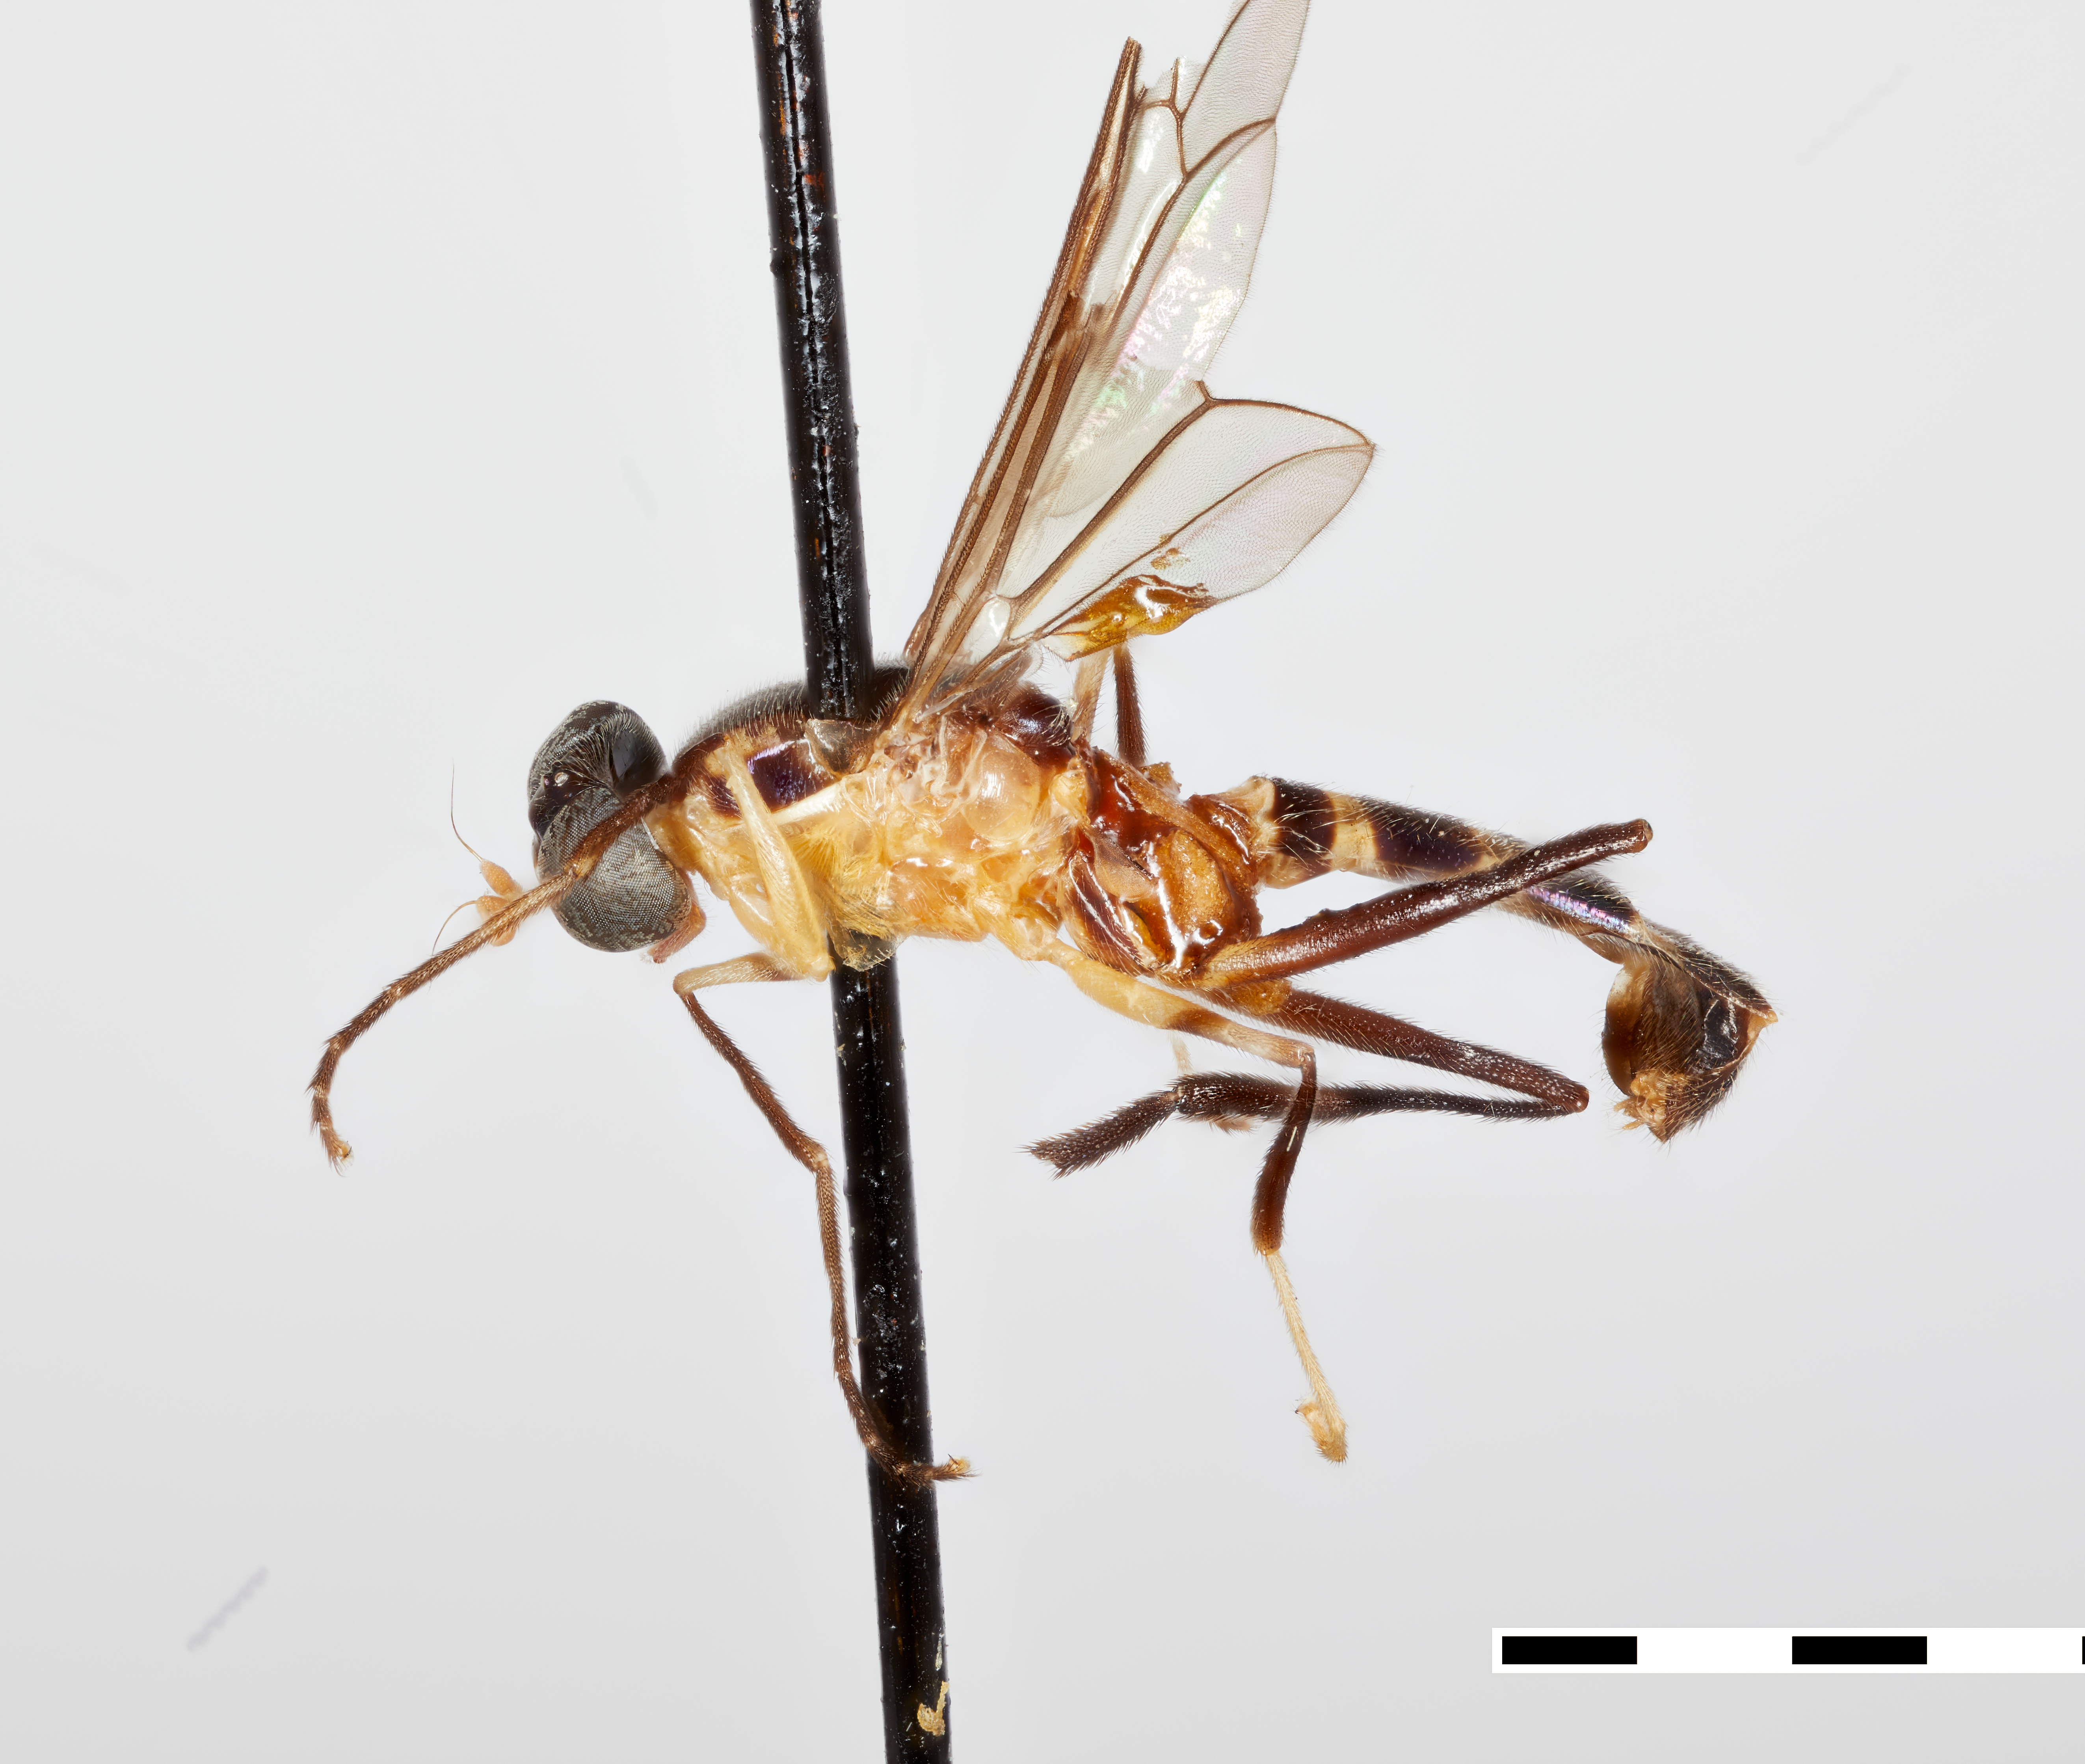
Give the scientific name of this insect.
Merosargus contortus
